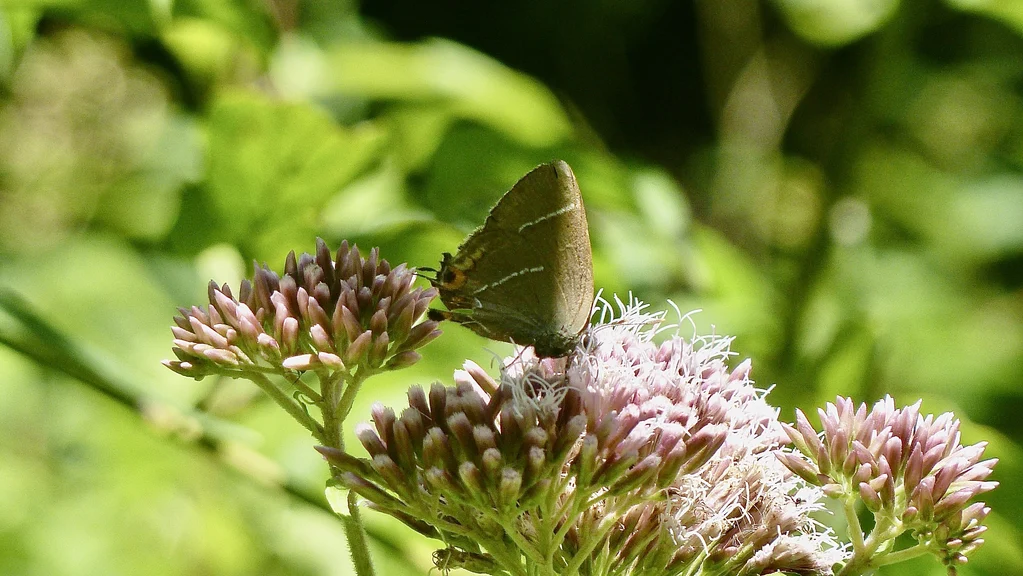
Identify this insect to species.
Satyrium w-album
